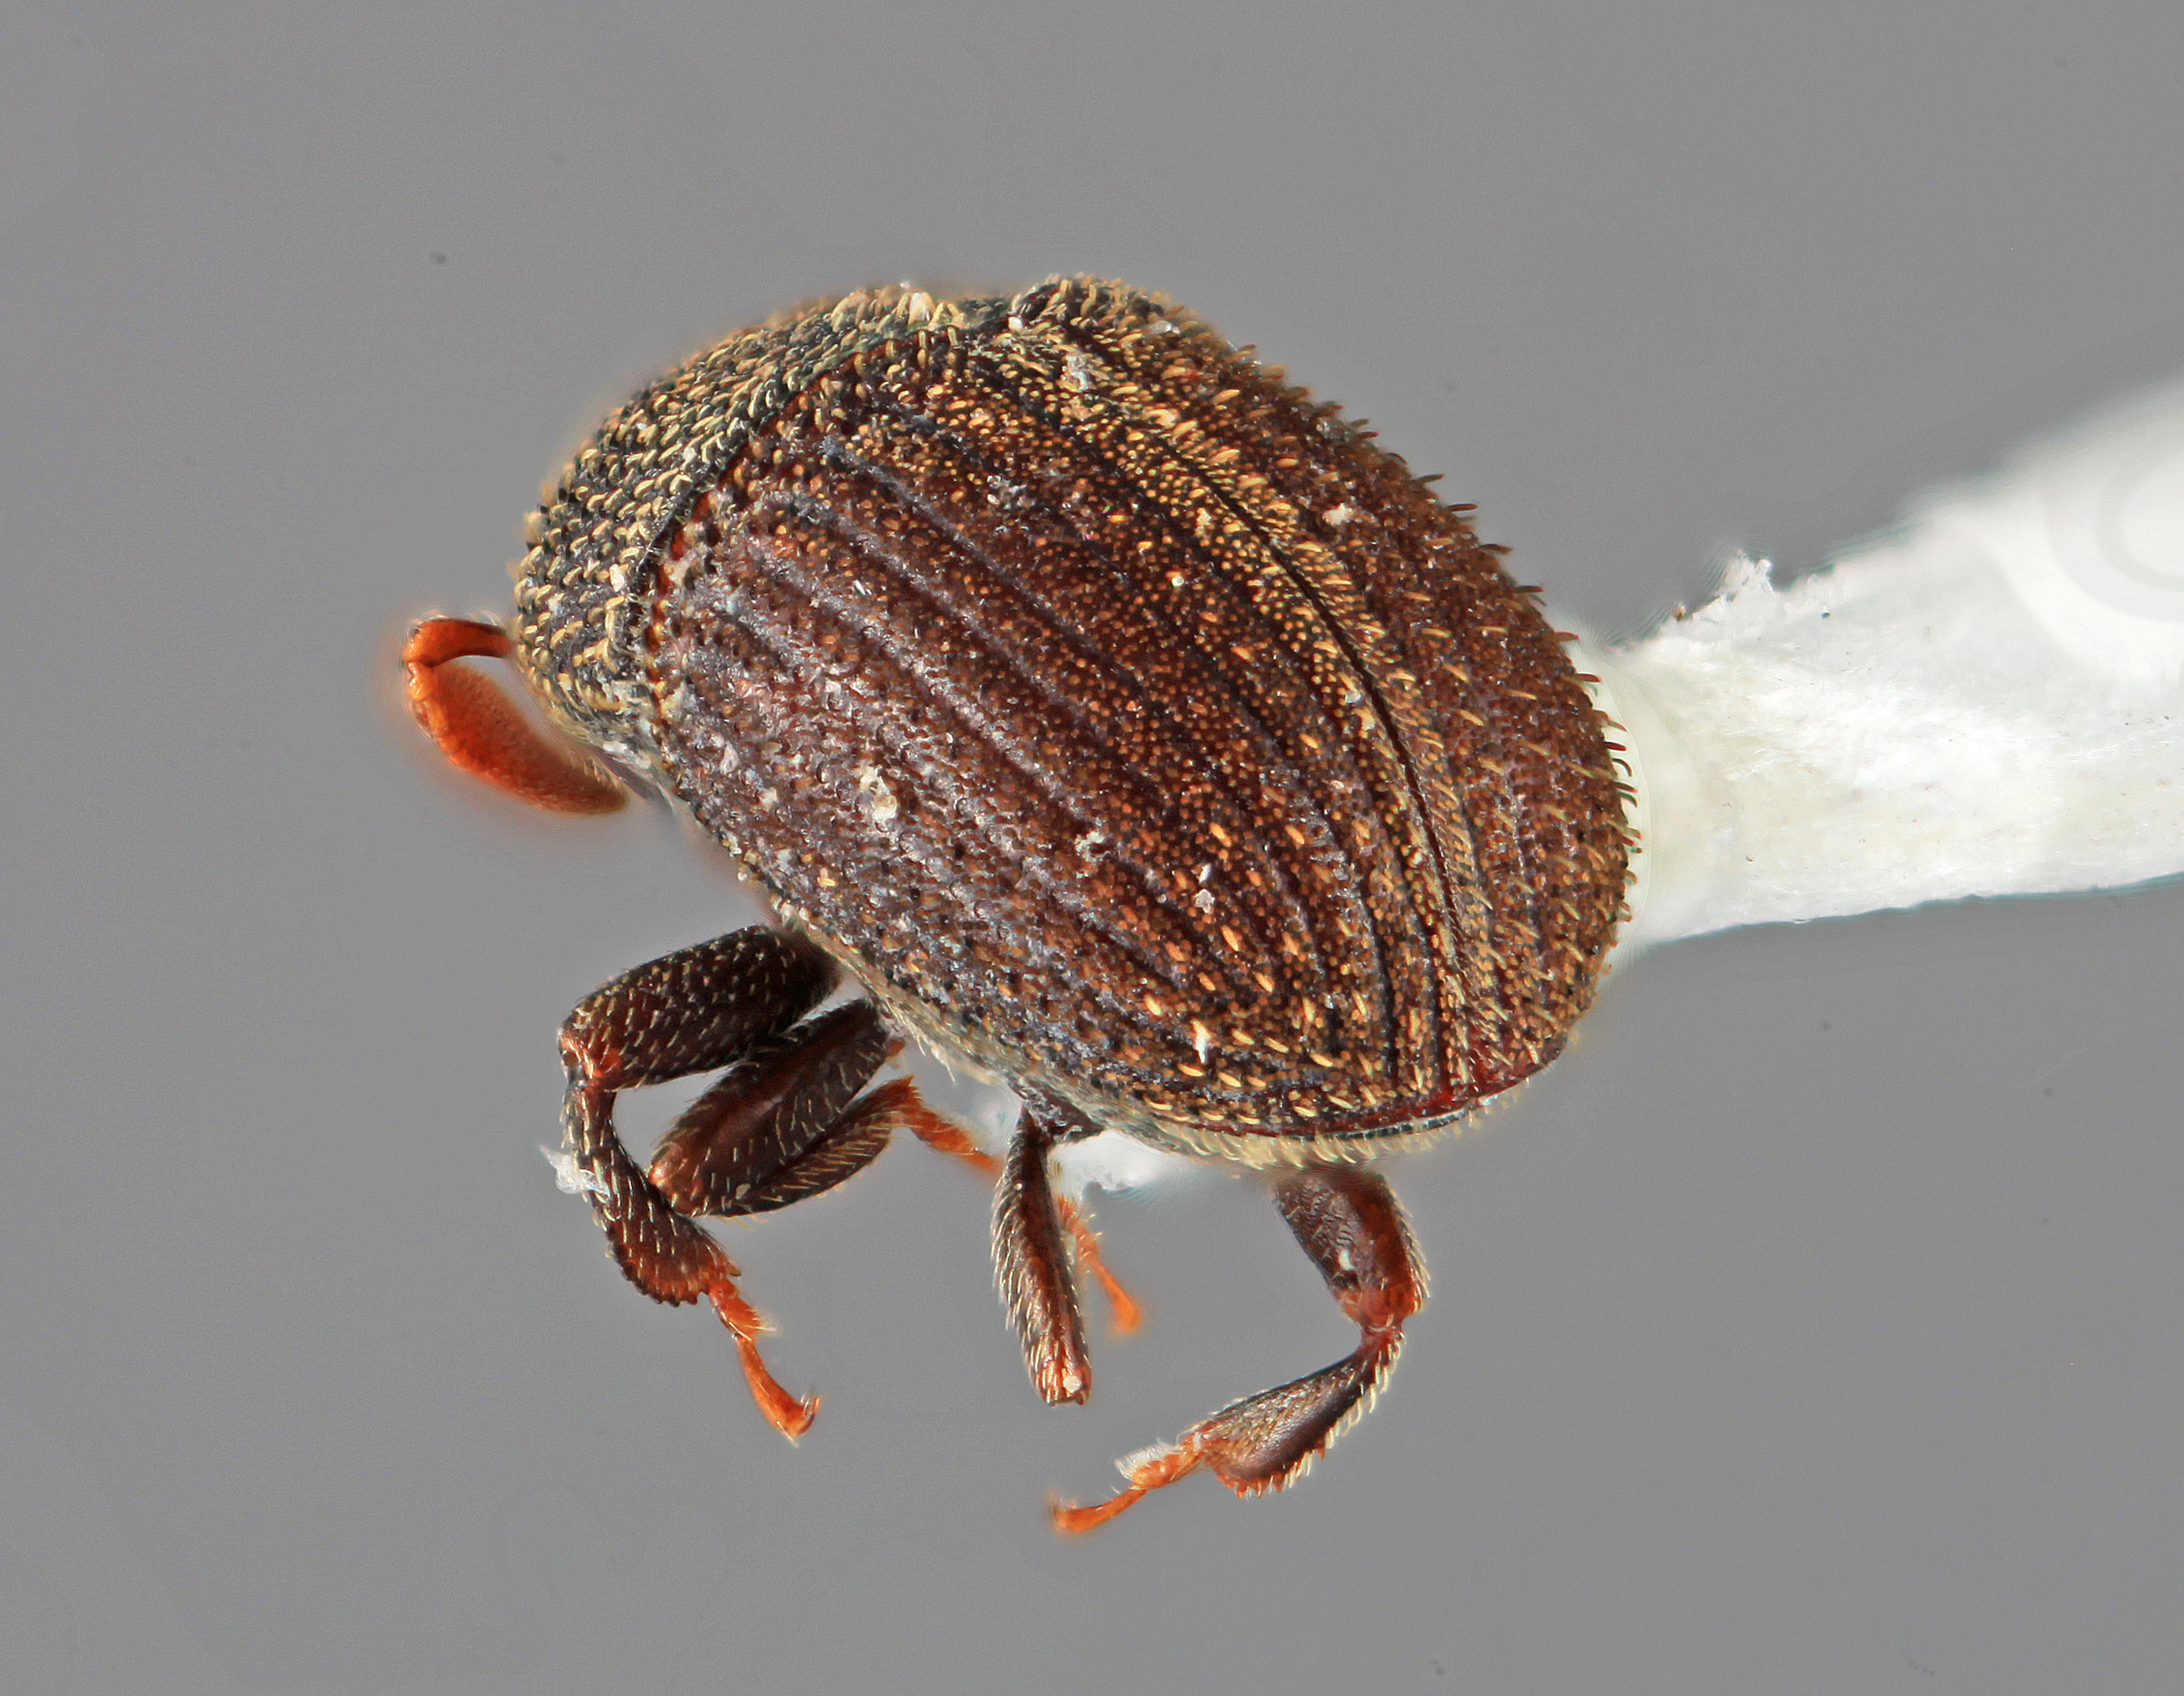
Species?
Chramesus vinealis
